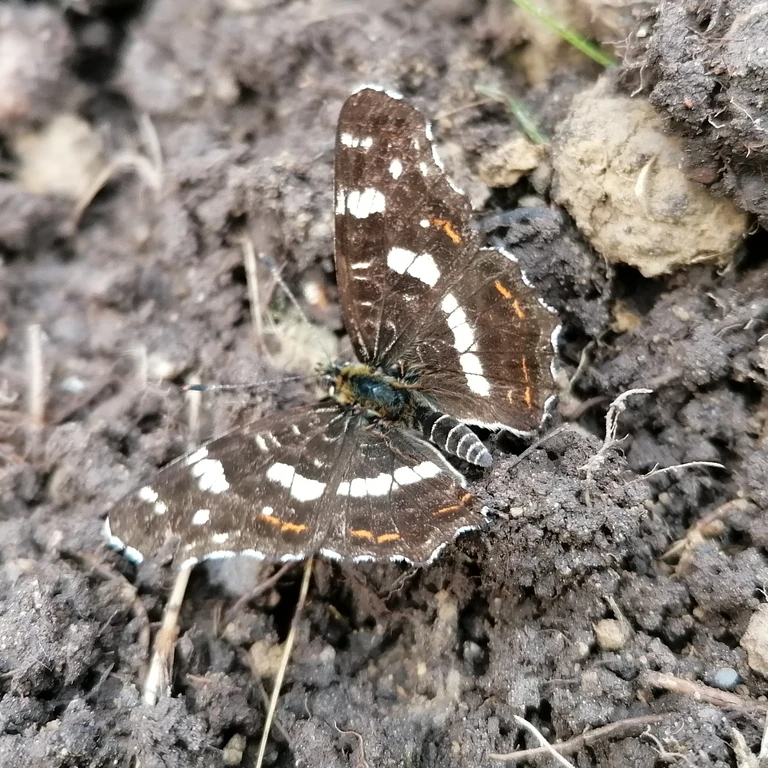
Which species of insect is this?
Araschnia levana
